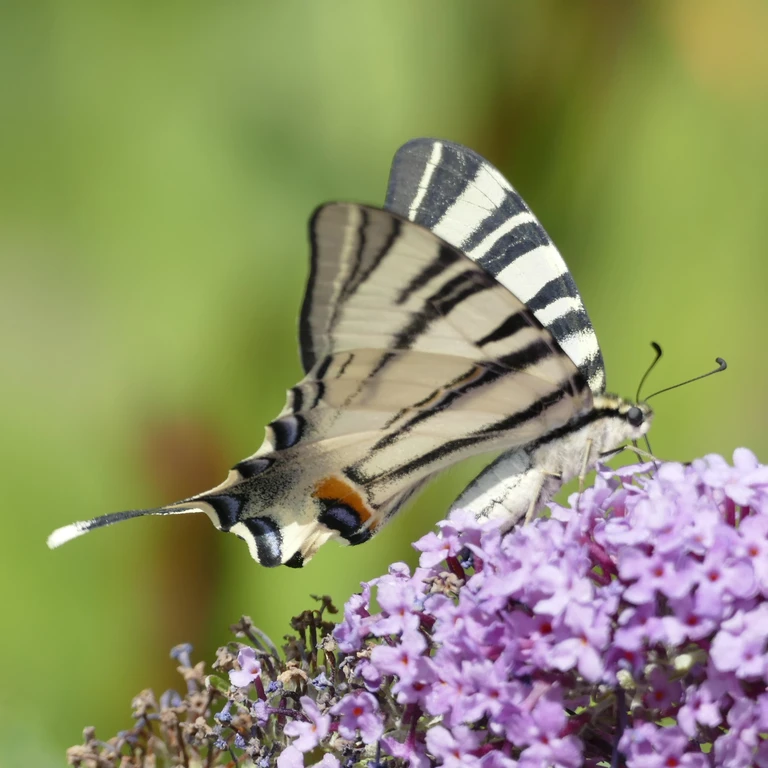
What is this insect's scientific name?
Iphiclides podalirius
